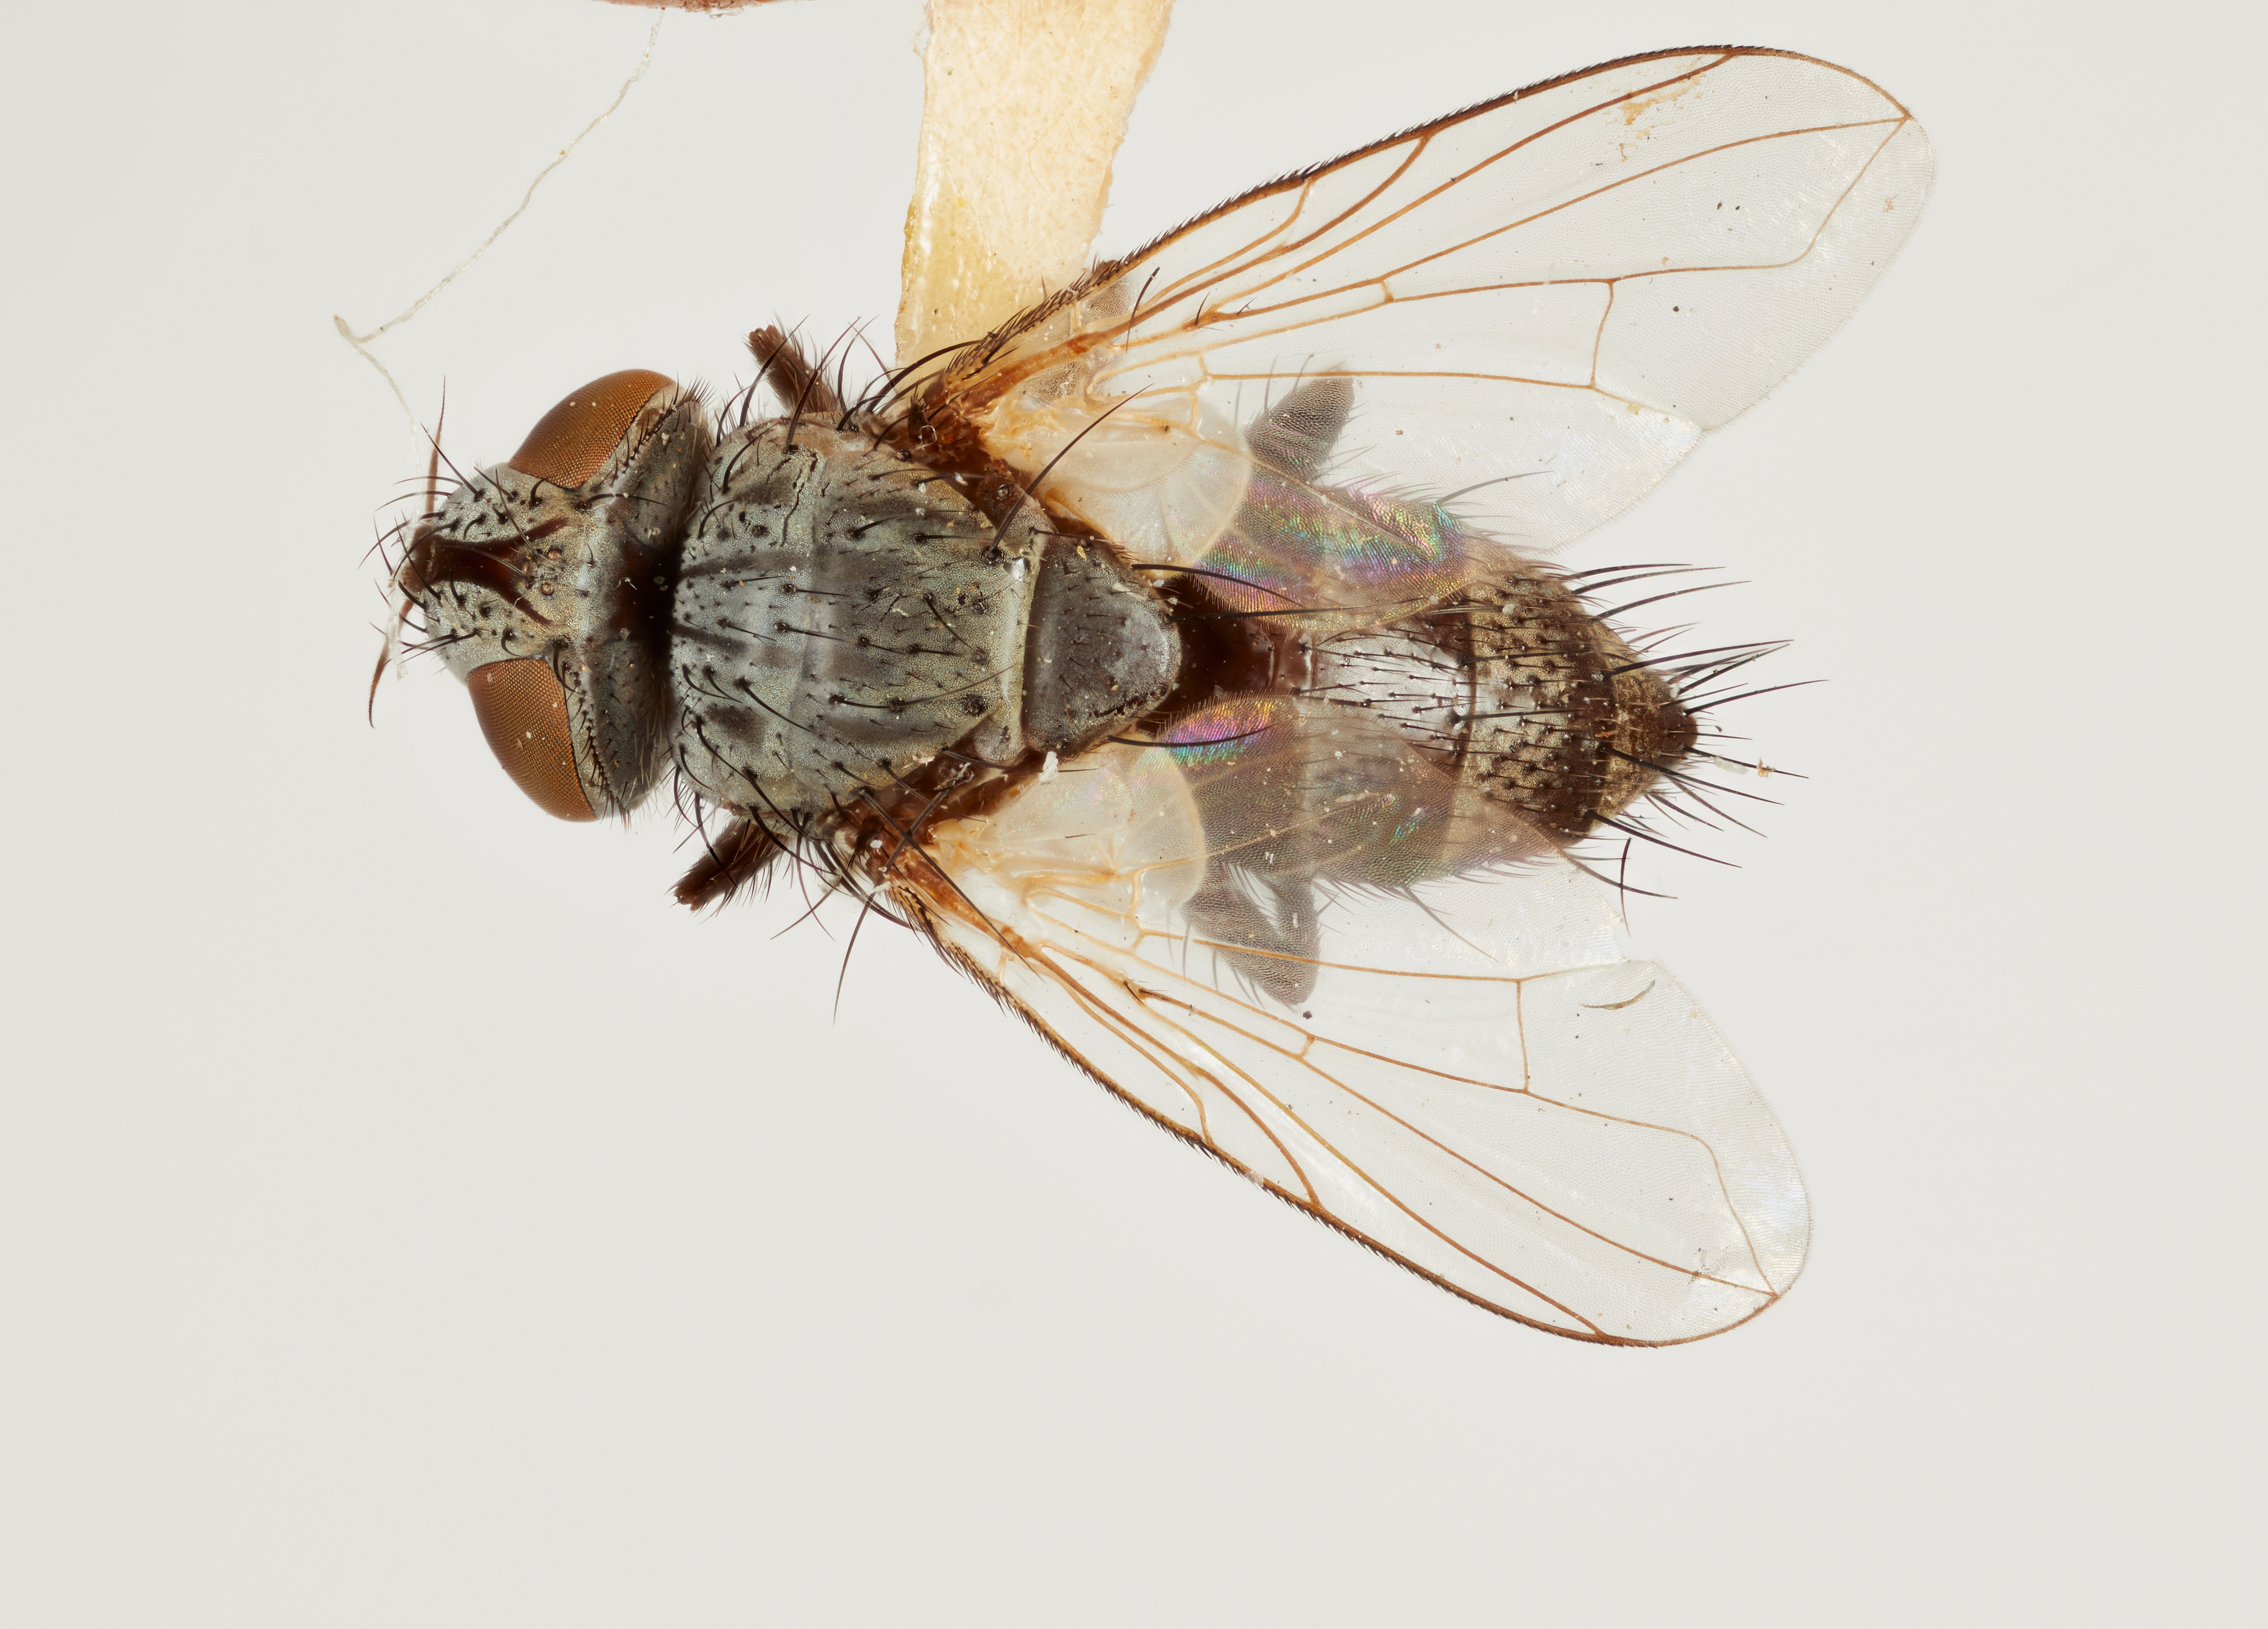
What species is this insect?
Lixophaga plumbea
